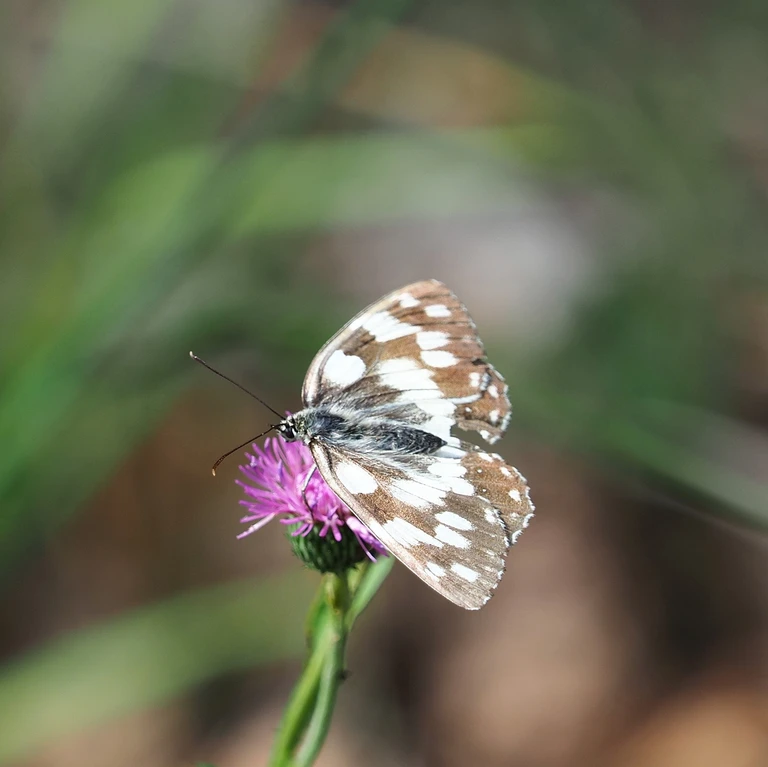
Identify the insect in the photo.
Melanargia galathea
